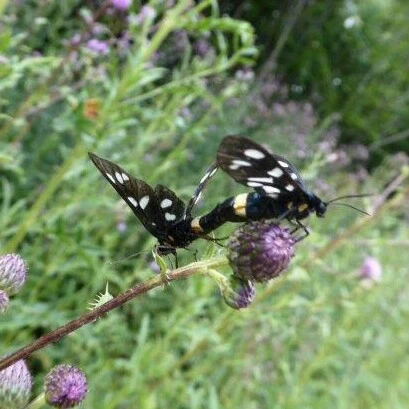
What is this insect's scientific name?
Amata phegea
